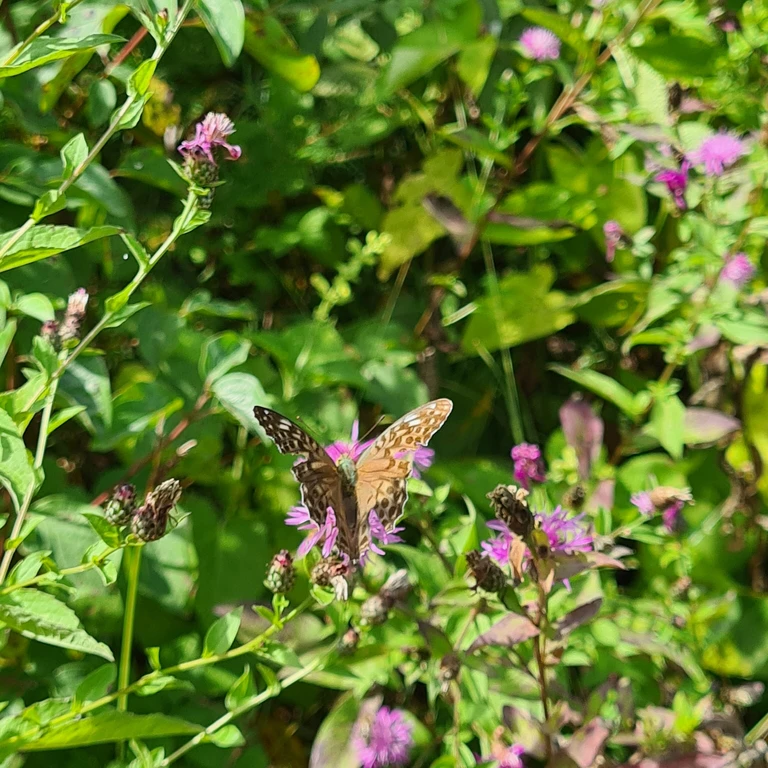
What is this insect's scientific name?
Argynnis paphia
